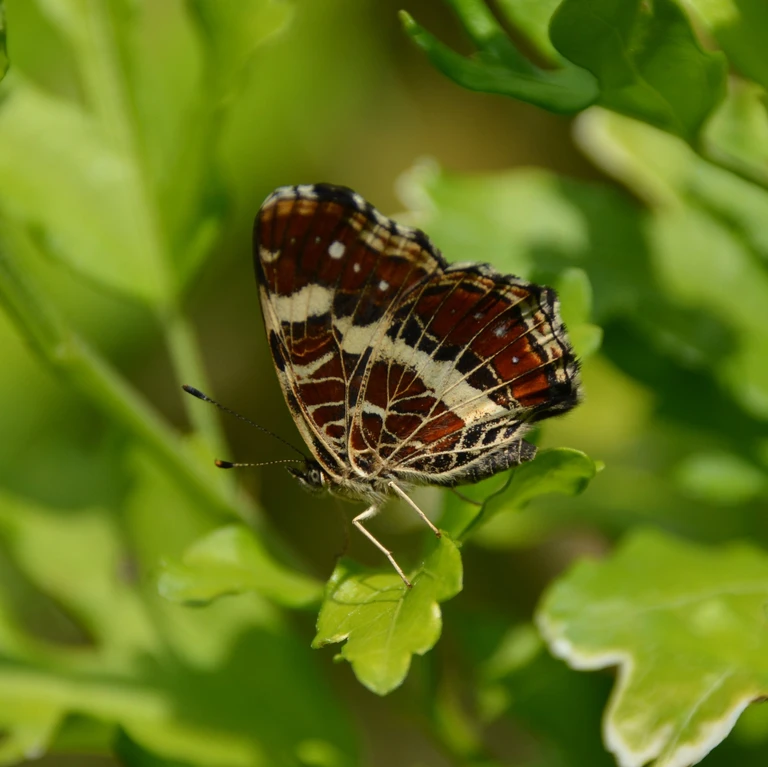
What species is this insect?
Araschnia levana
